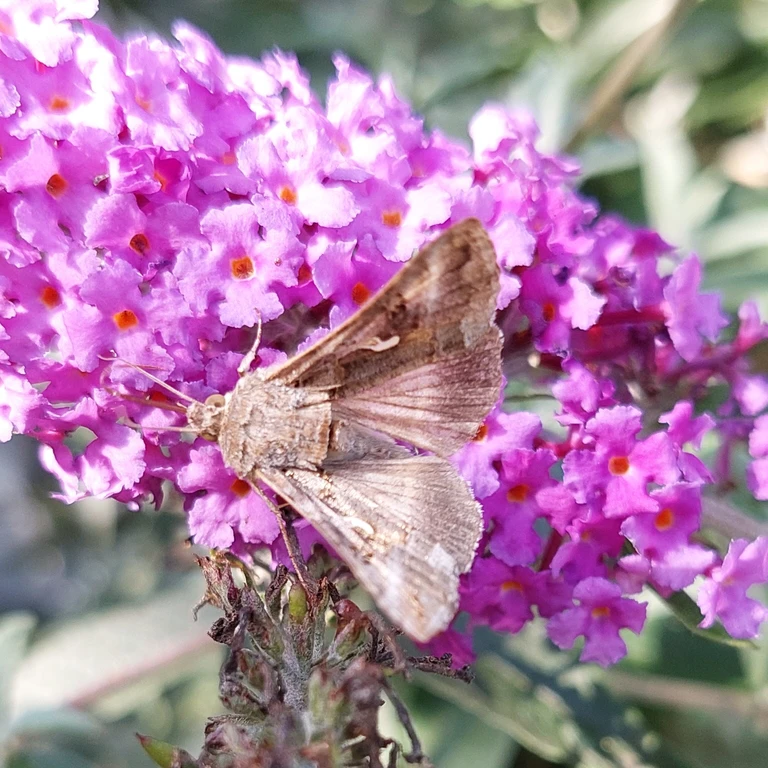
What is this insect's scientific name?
Autographa gamma
